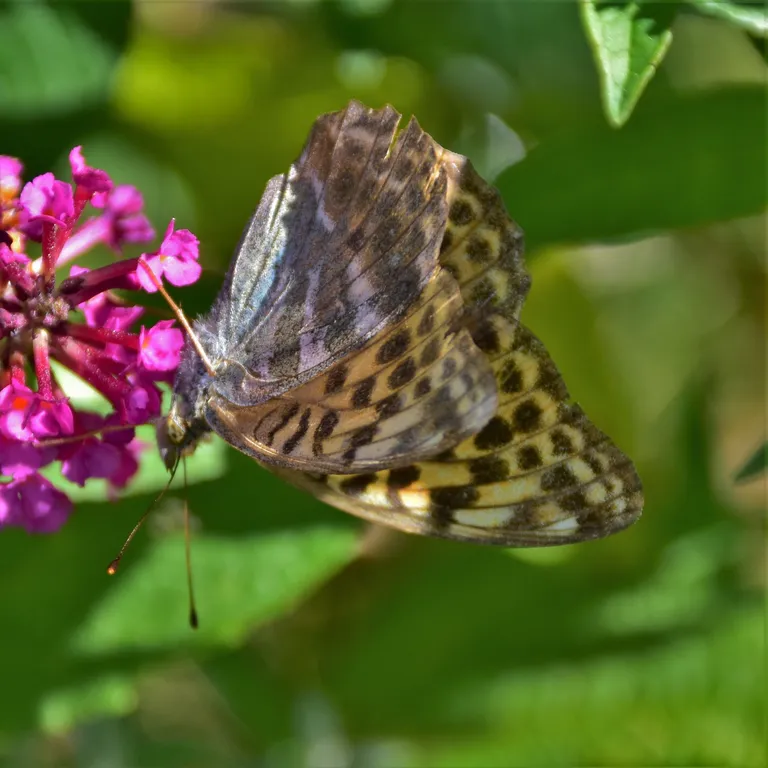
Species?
Argynnis paphia
